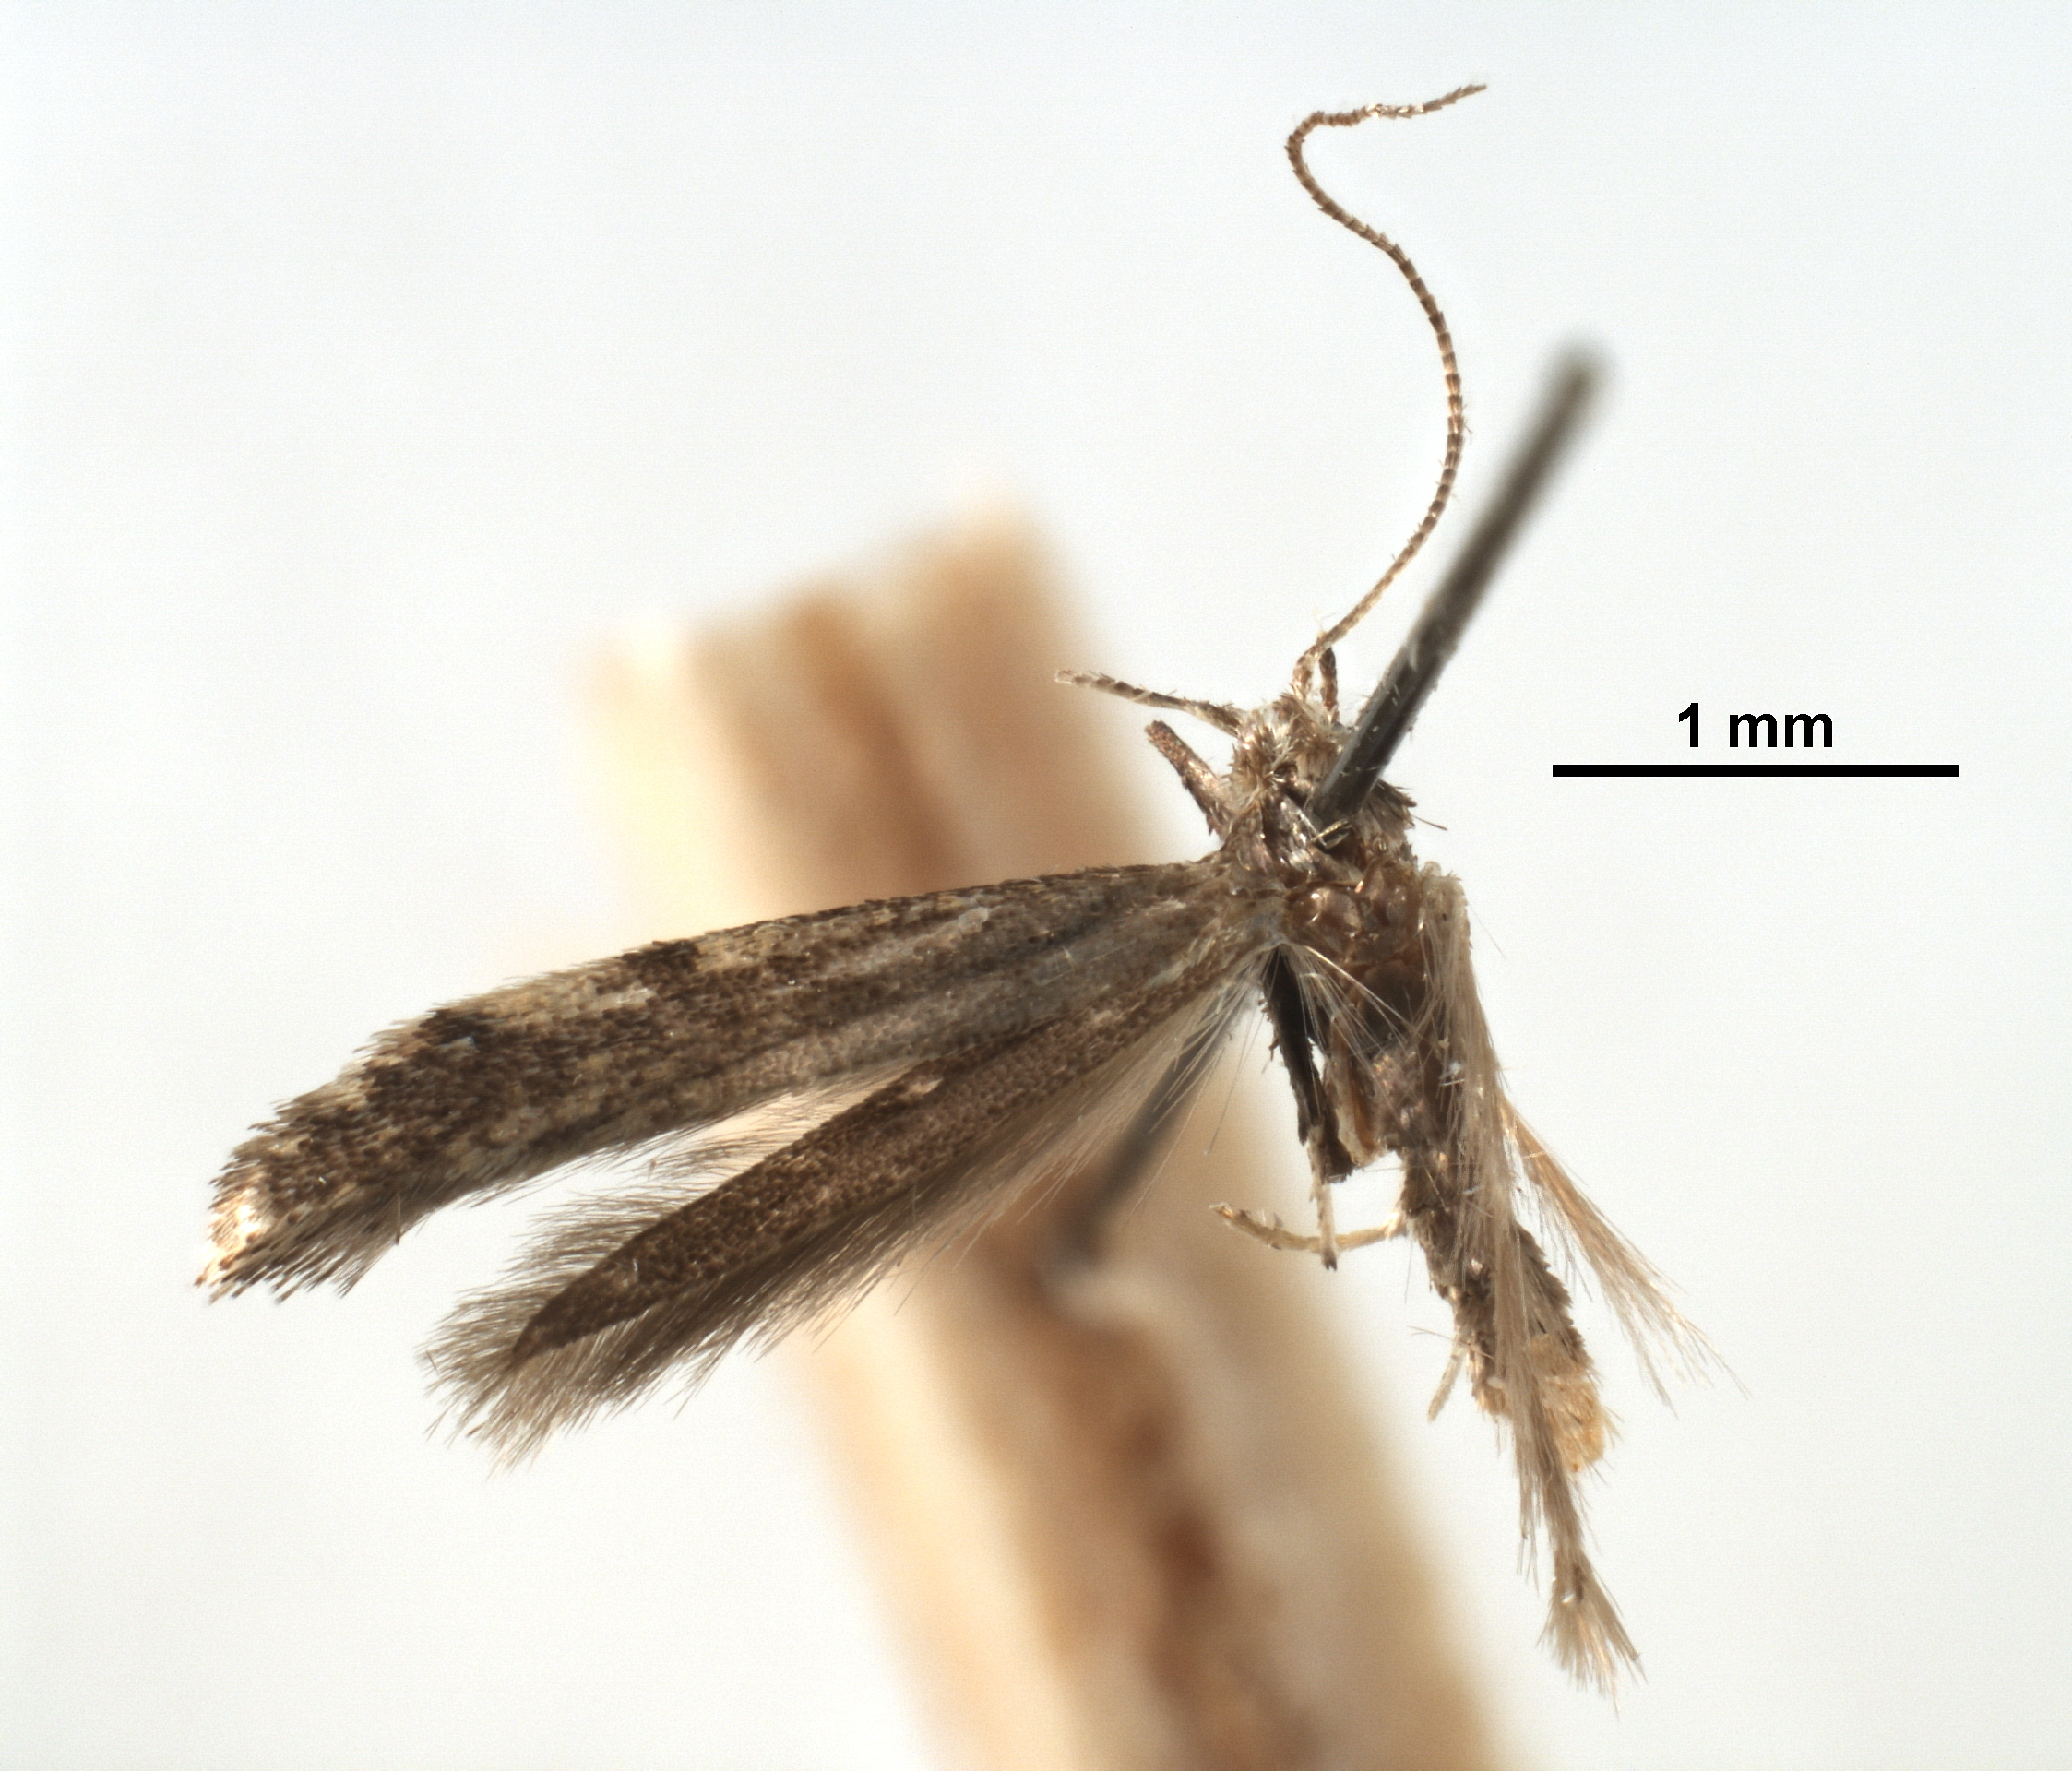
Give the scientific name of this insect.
Caloptilia flavimaculella
